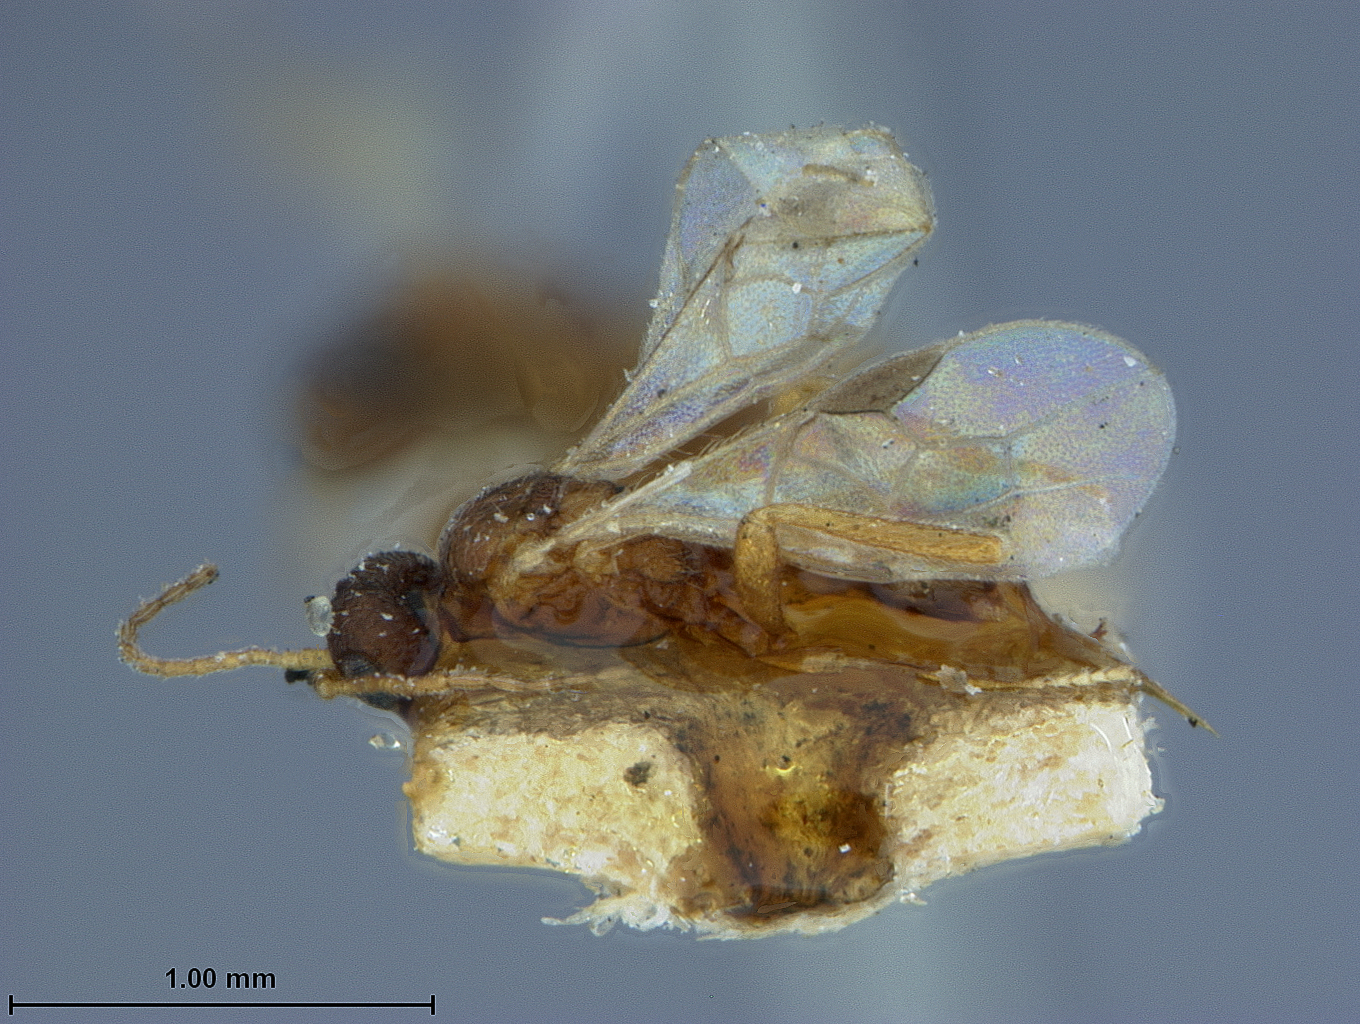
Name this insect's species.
Chremmylus nigriceps
